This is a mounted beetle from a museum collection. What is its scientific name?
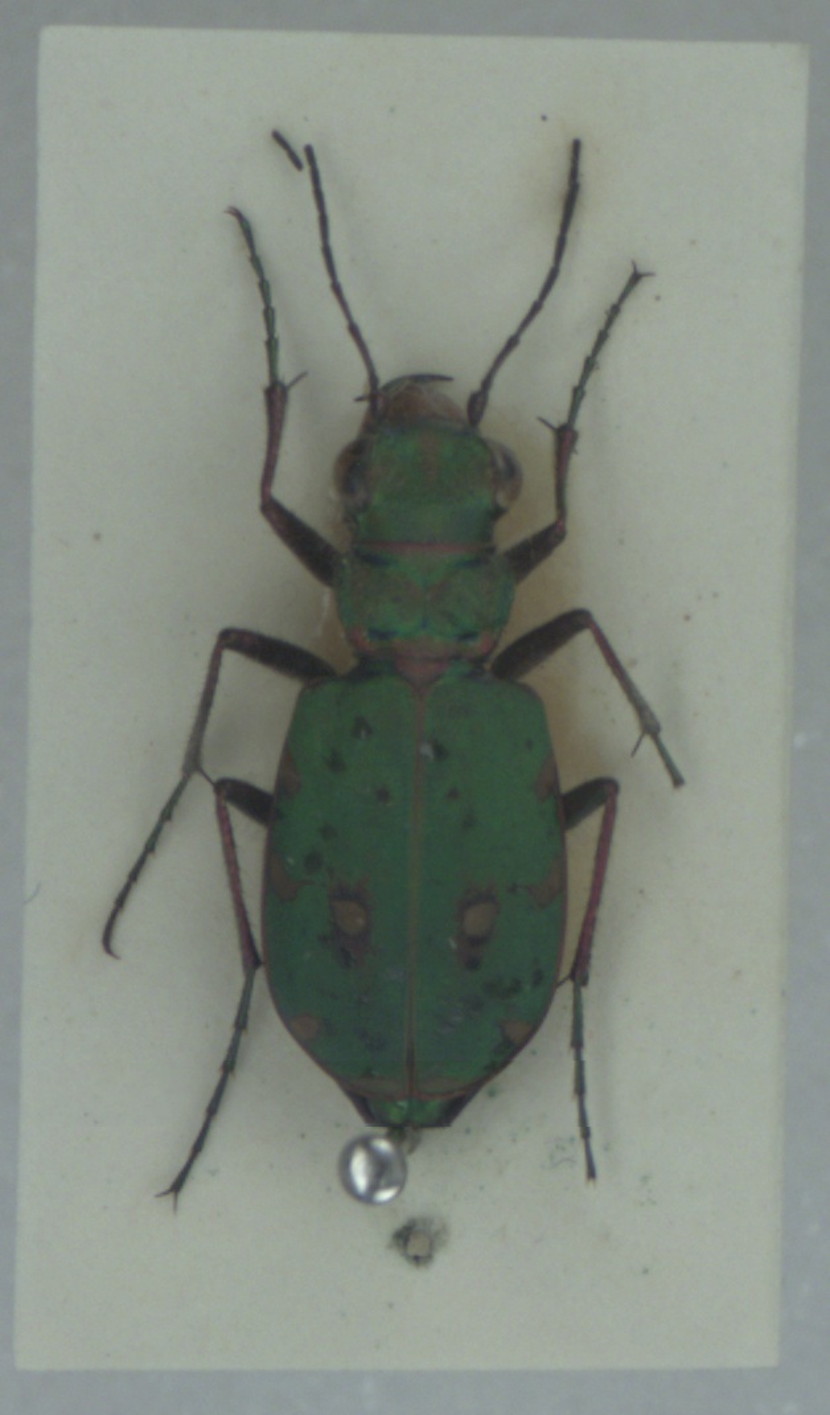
Cicindela campestris
